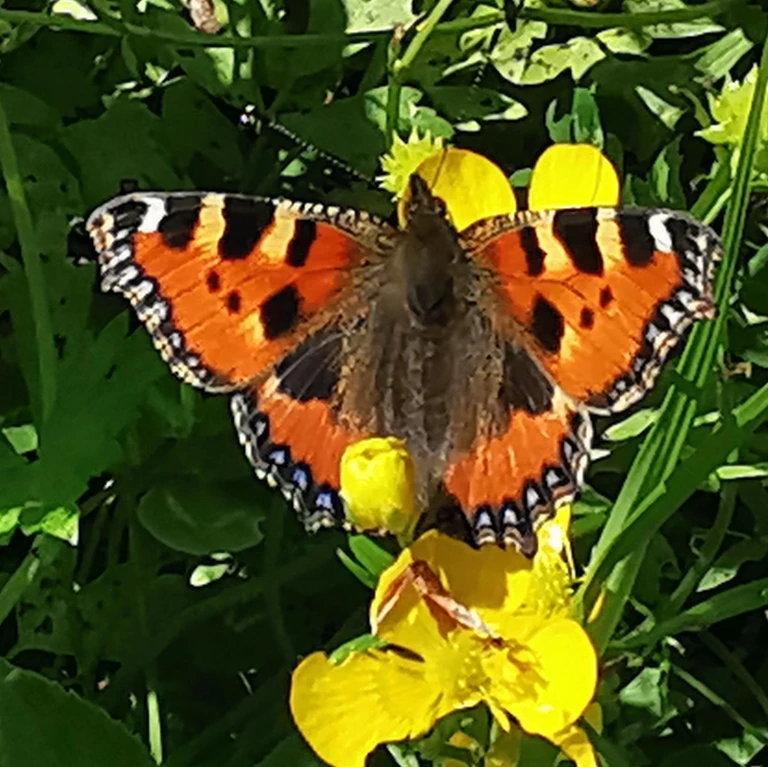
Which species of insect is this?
Aglais urticae
